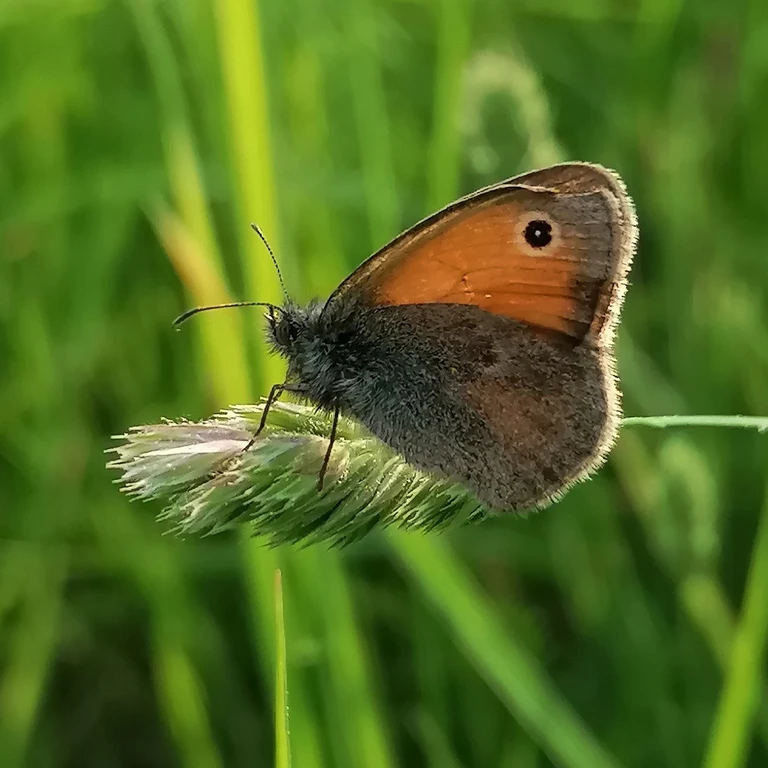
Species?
Coenonympha pamphilus
